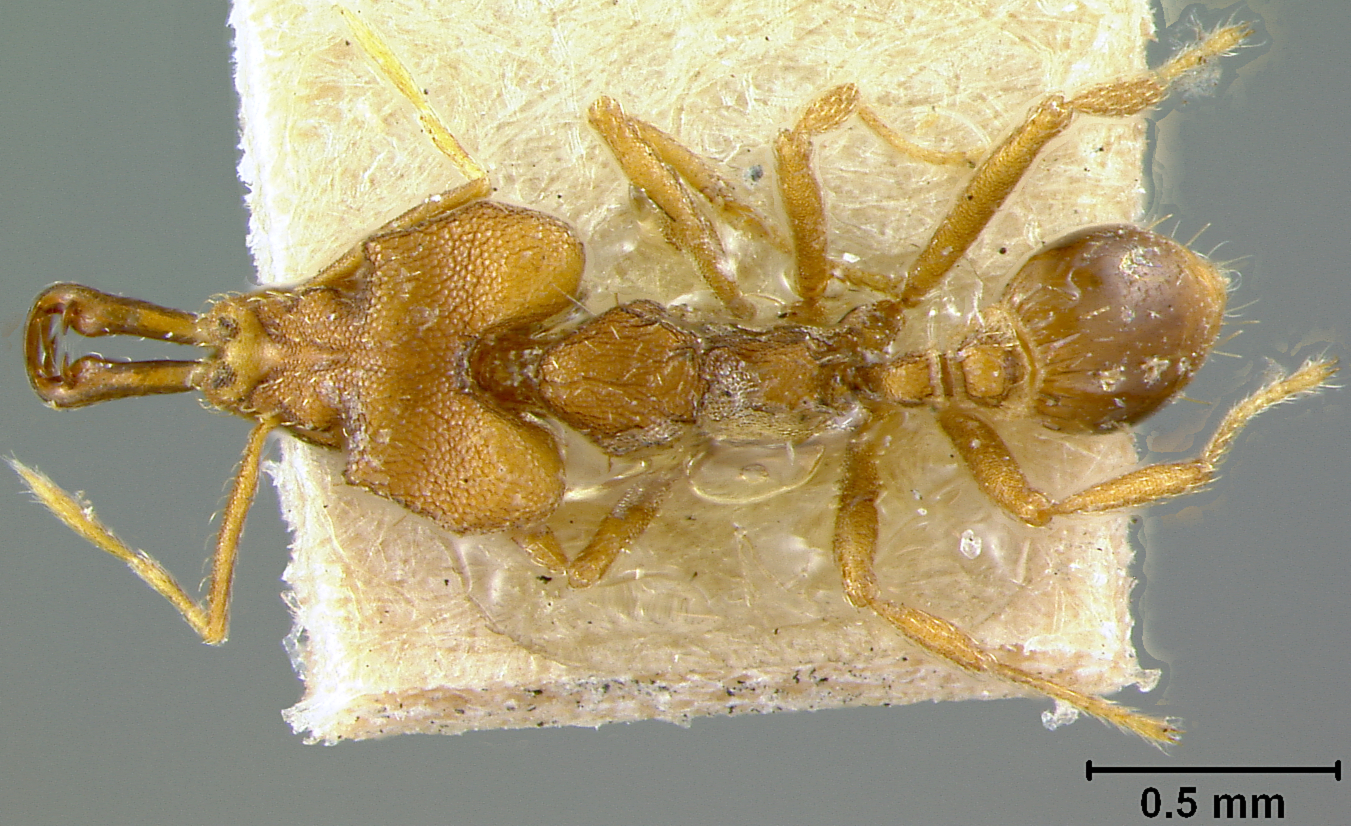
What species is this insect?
Strumigenys antaeus
